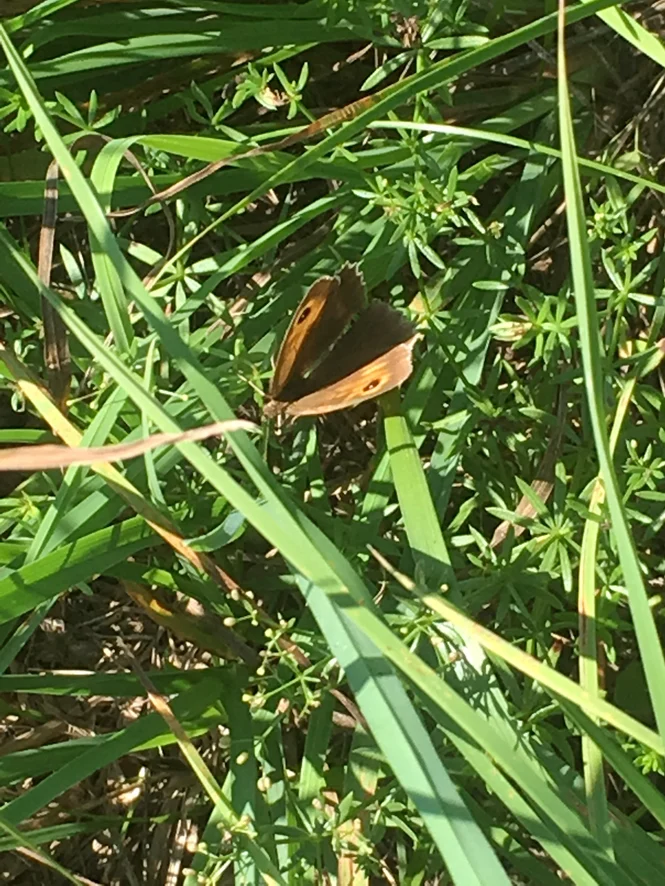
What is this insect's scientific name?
Maniola jurtina
